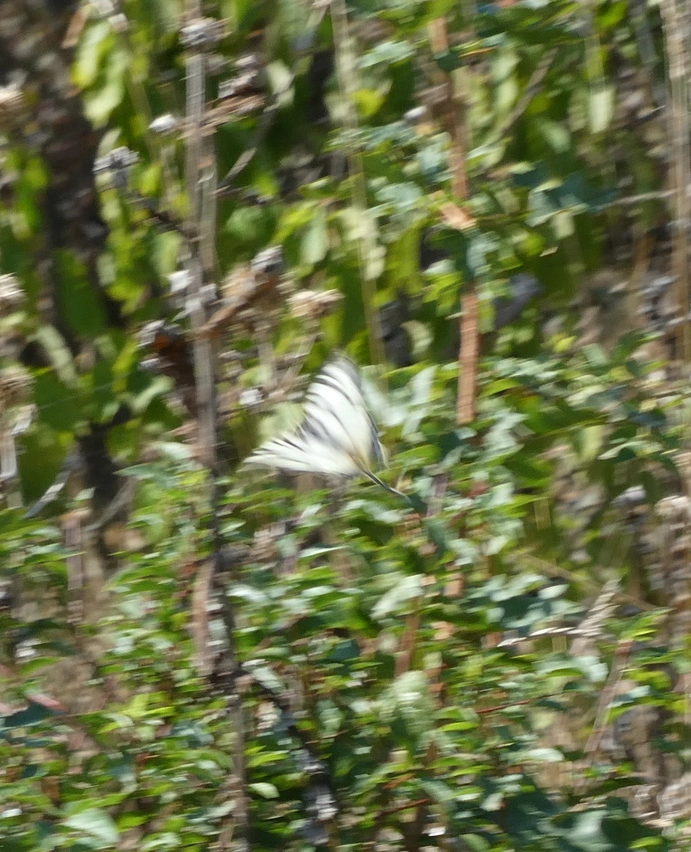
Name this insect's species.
Iphiclides podalirius
